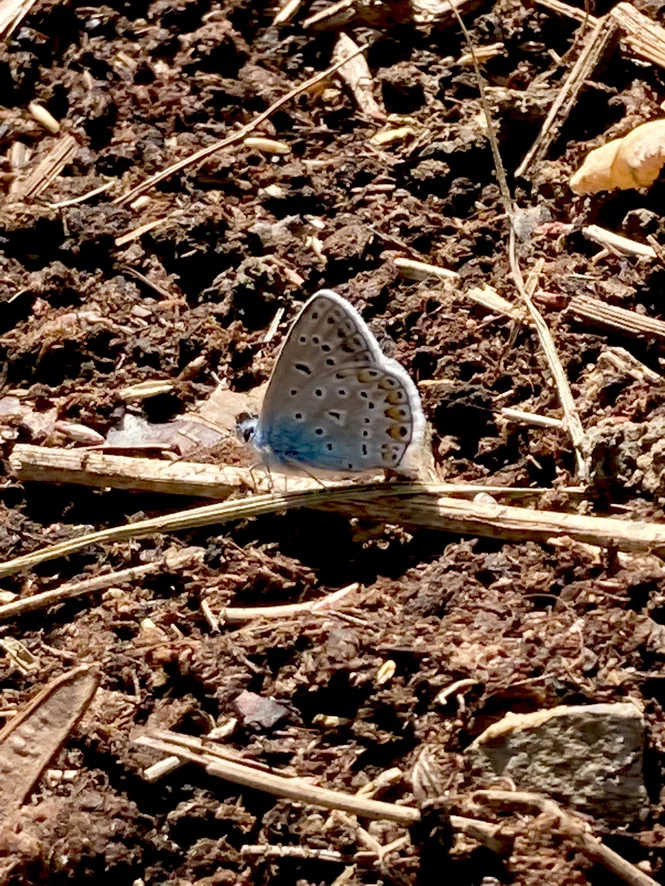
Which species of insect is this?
Polyommatus icarus
